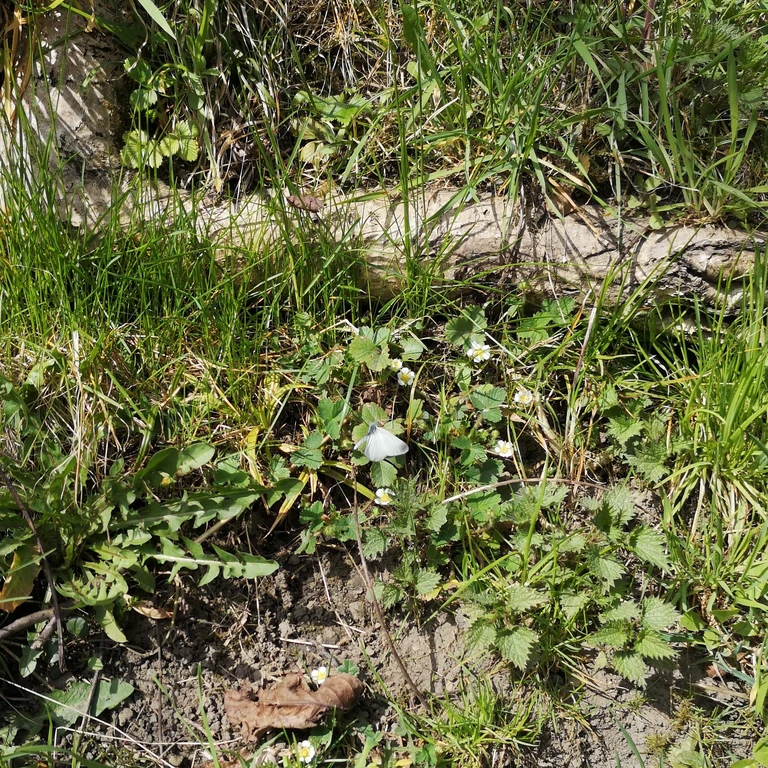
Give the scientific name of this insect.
Leptidea sinapis/juvernica
